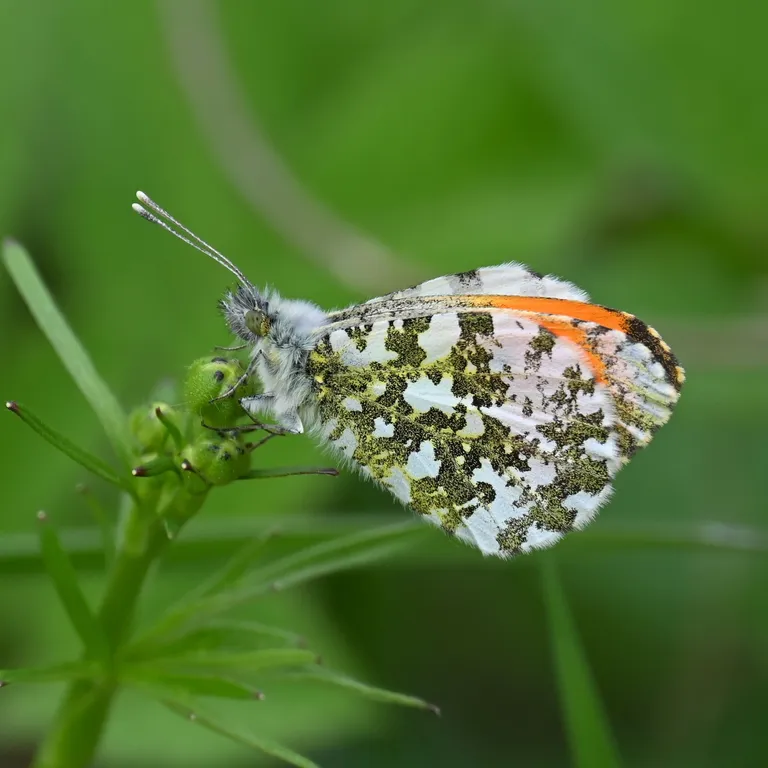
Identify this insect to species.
Anthocharis cardamines
